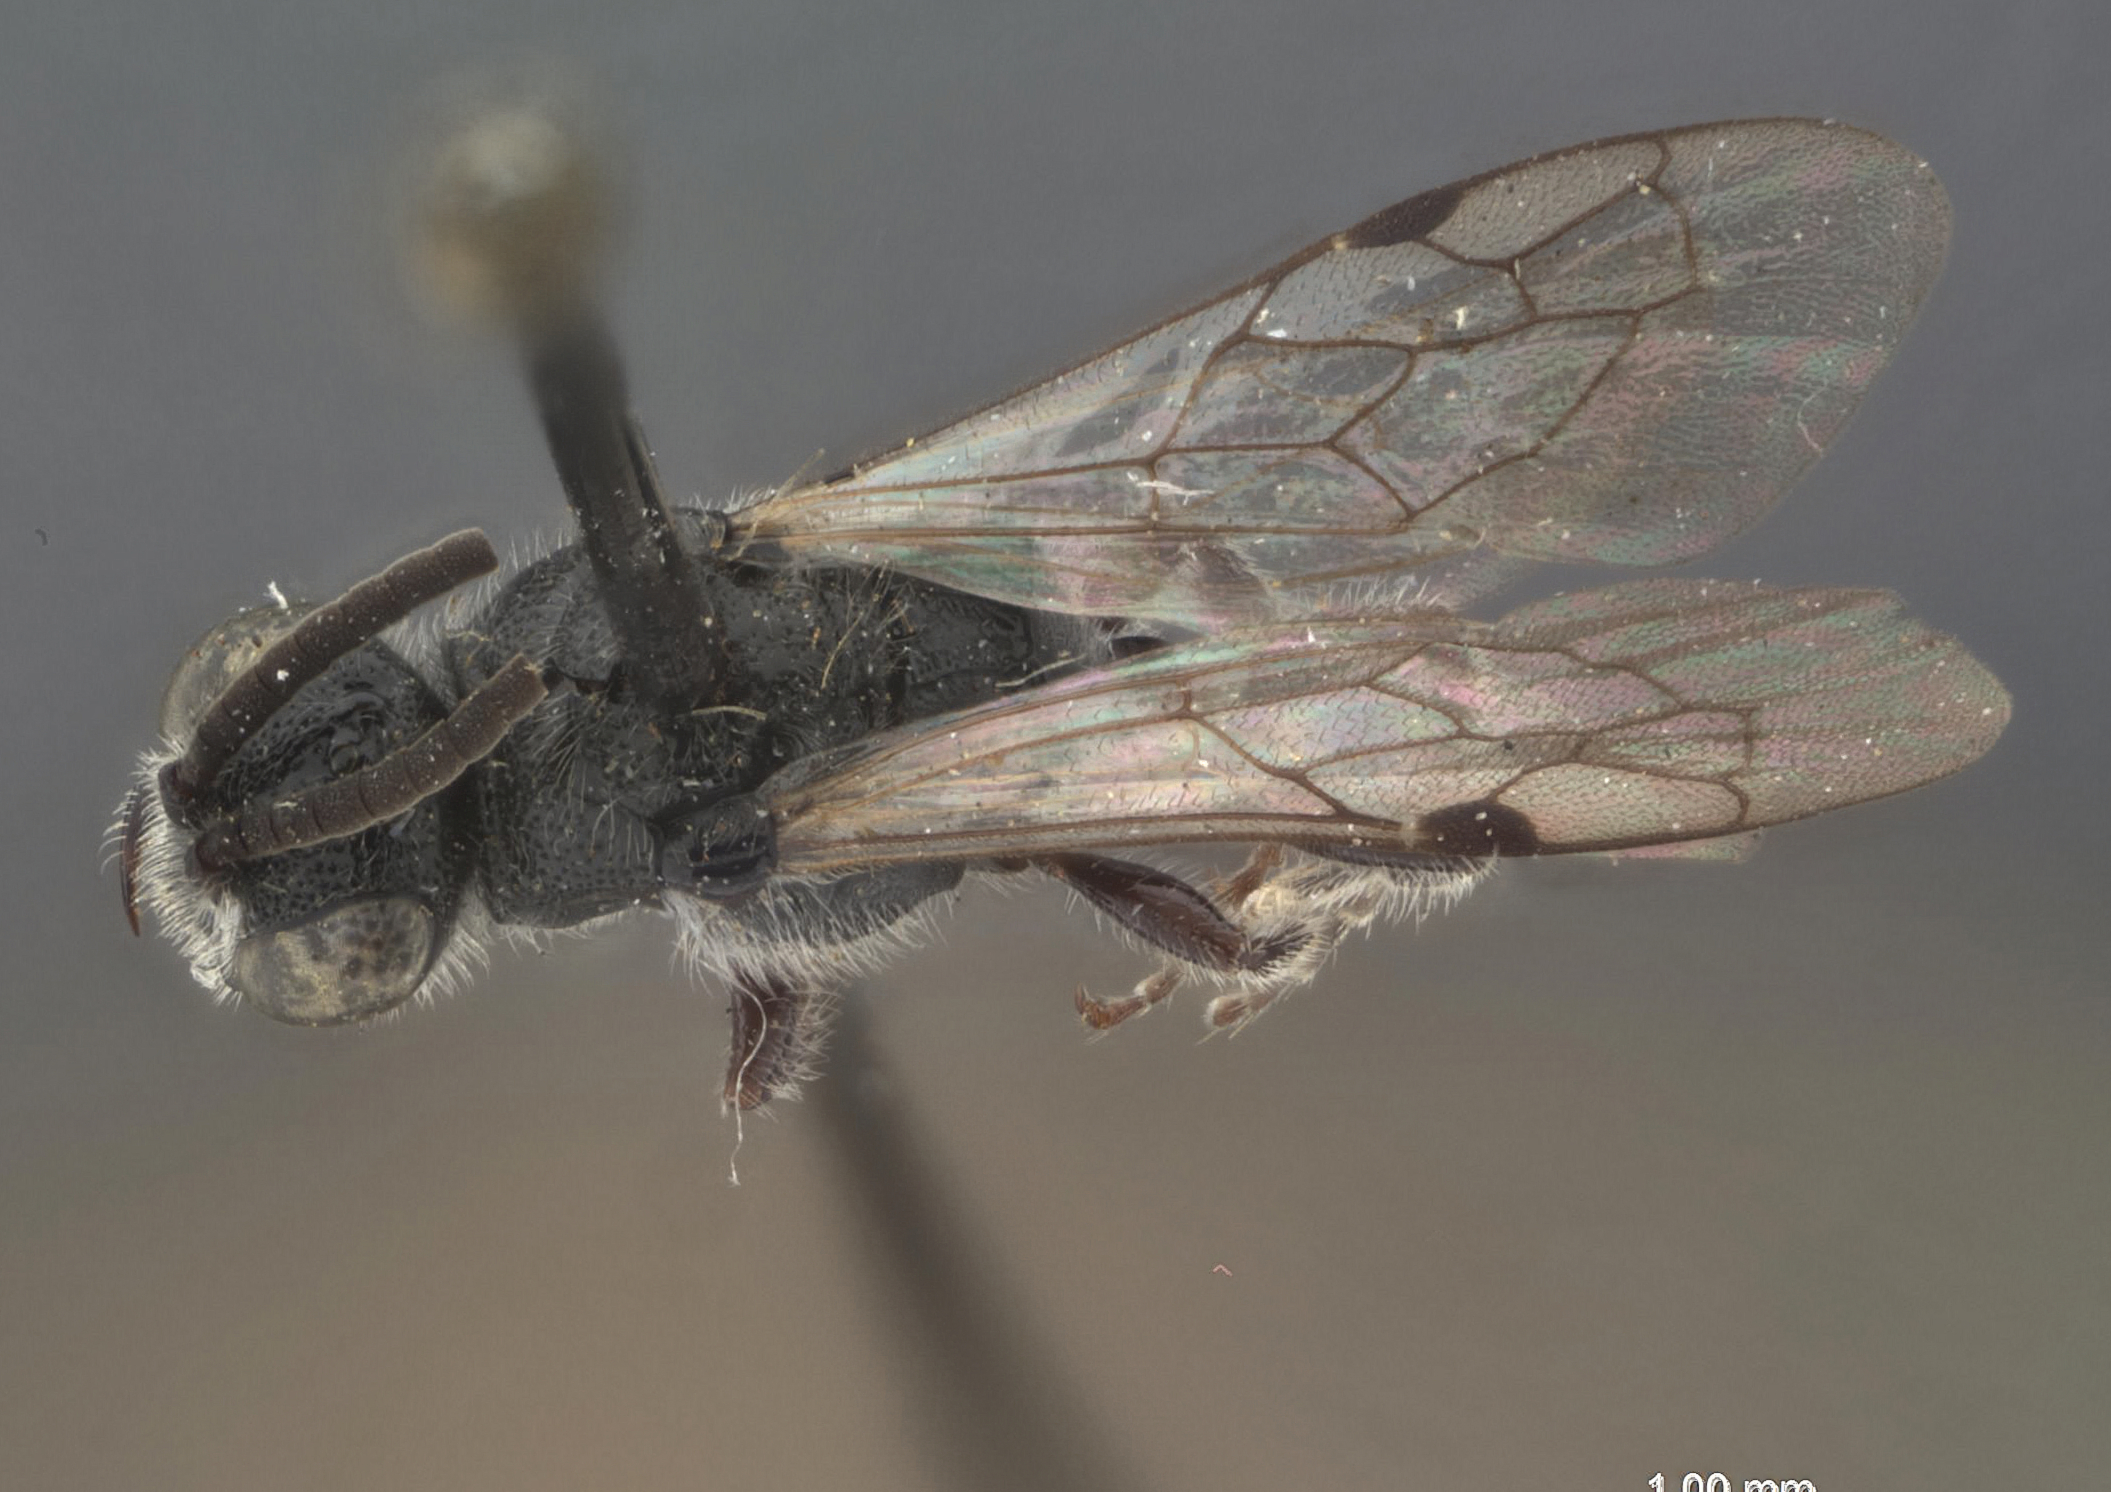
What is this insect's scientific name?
Tiphia relativa
